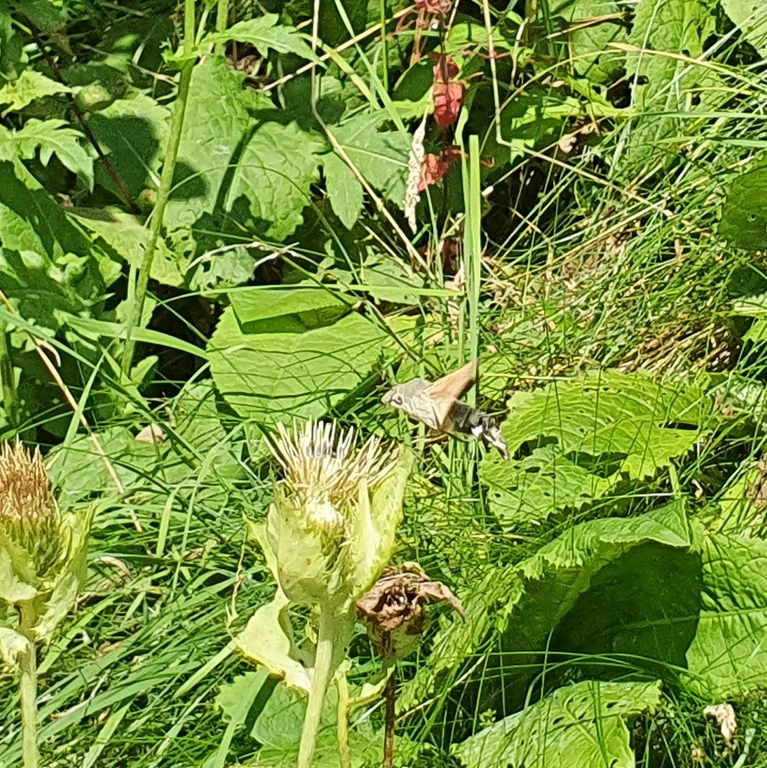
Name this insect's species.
Macroglossum stellatarum
